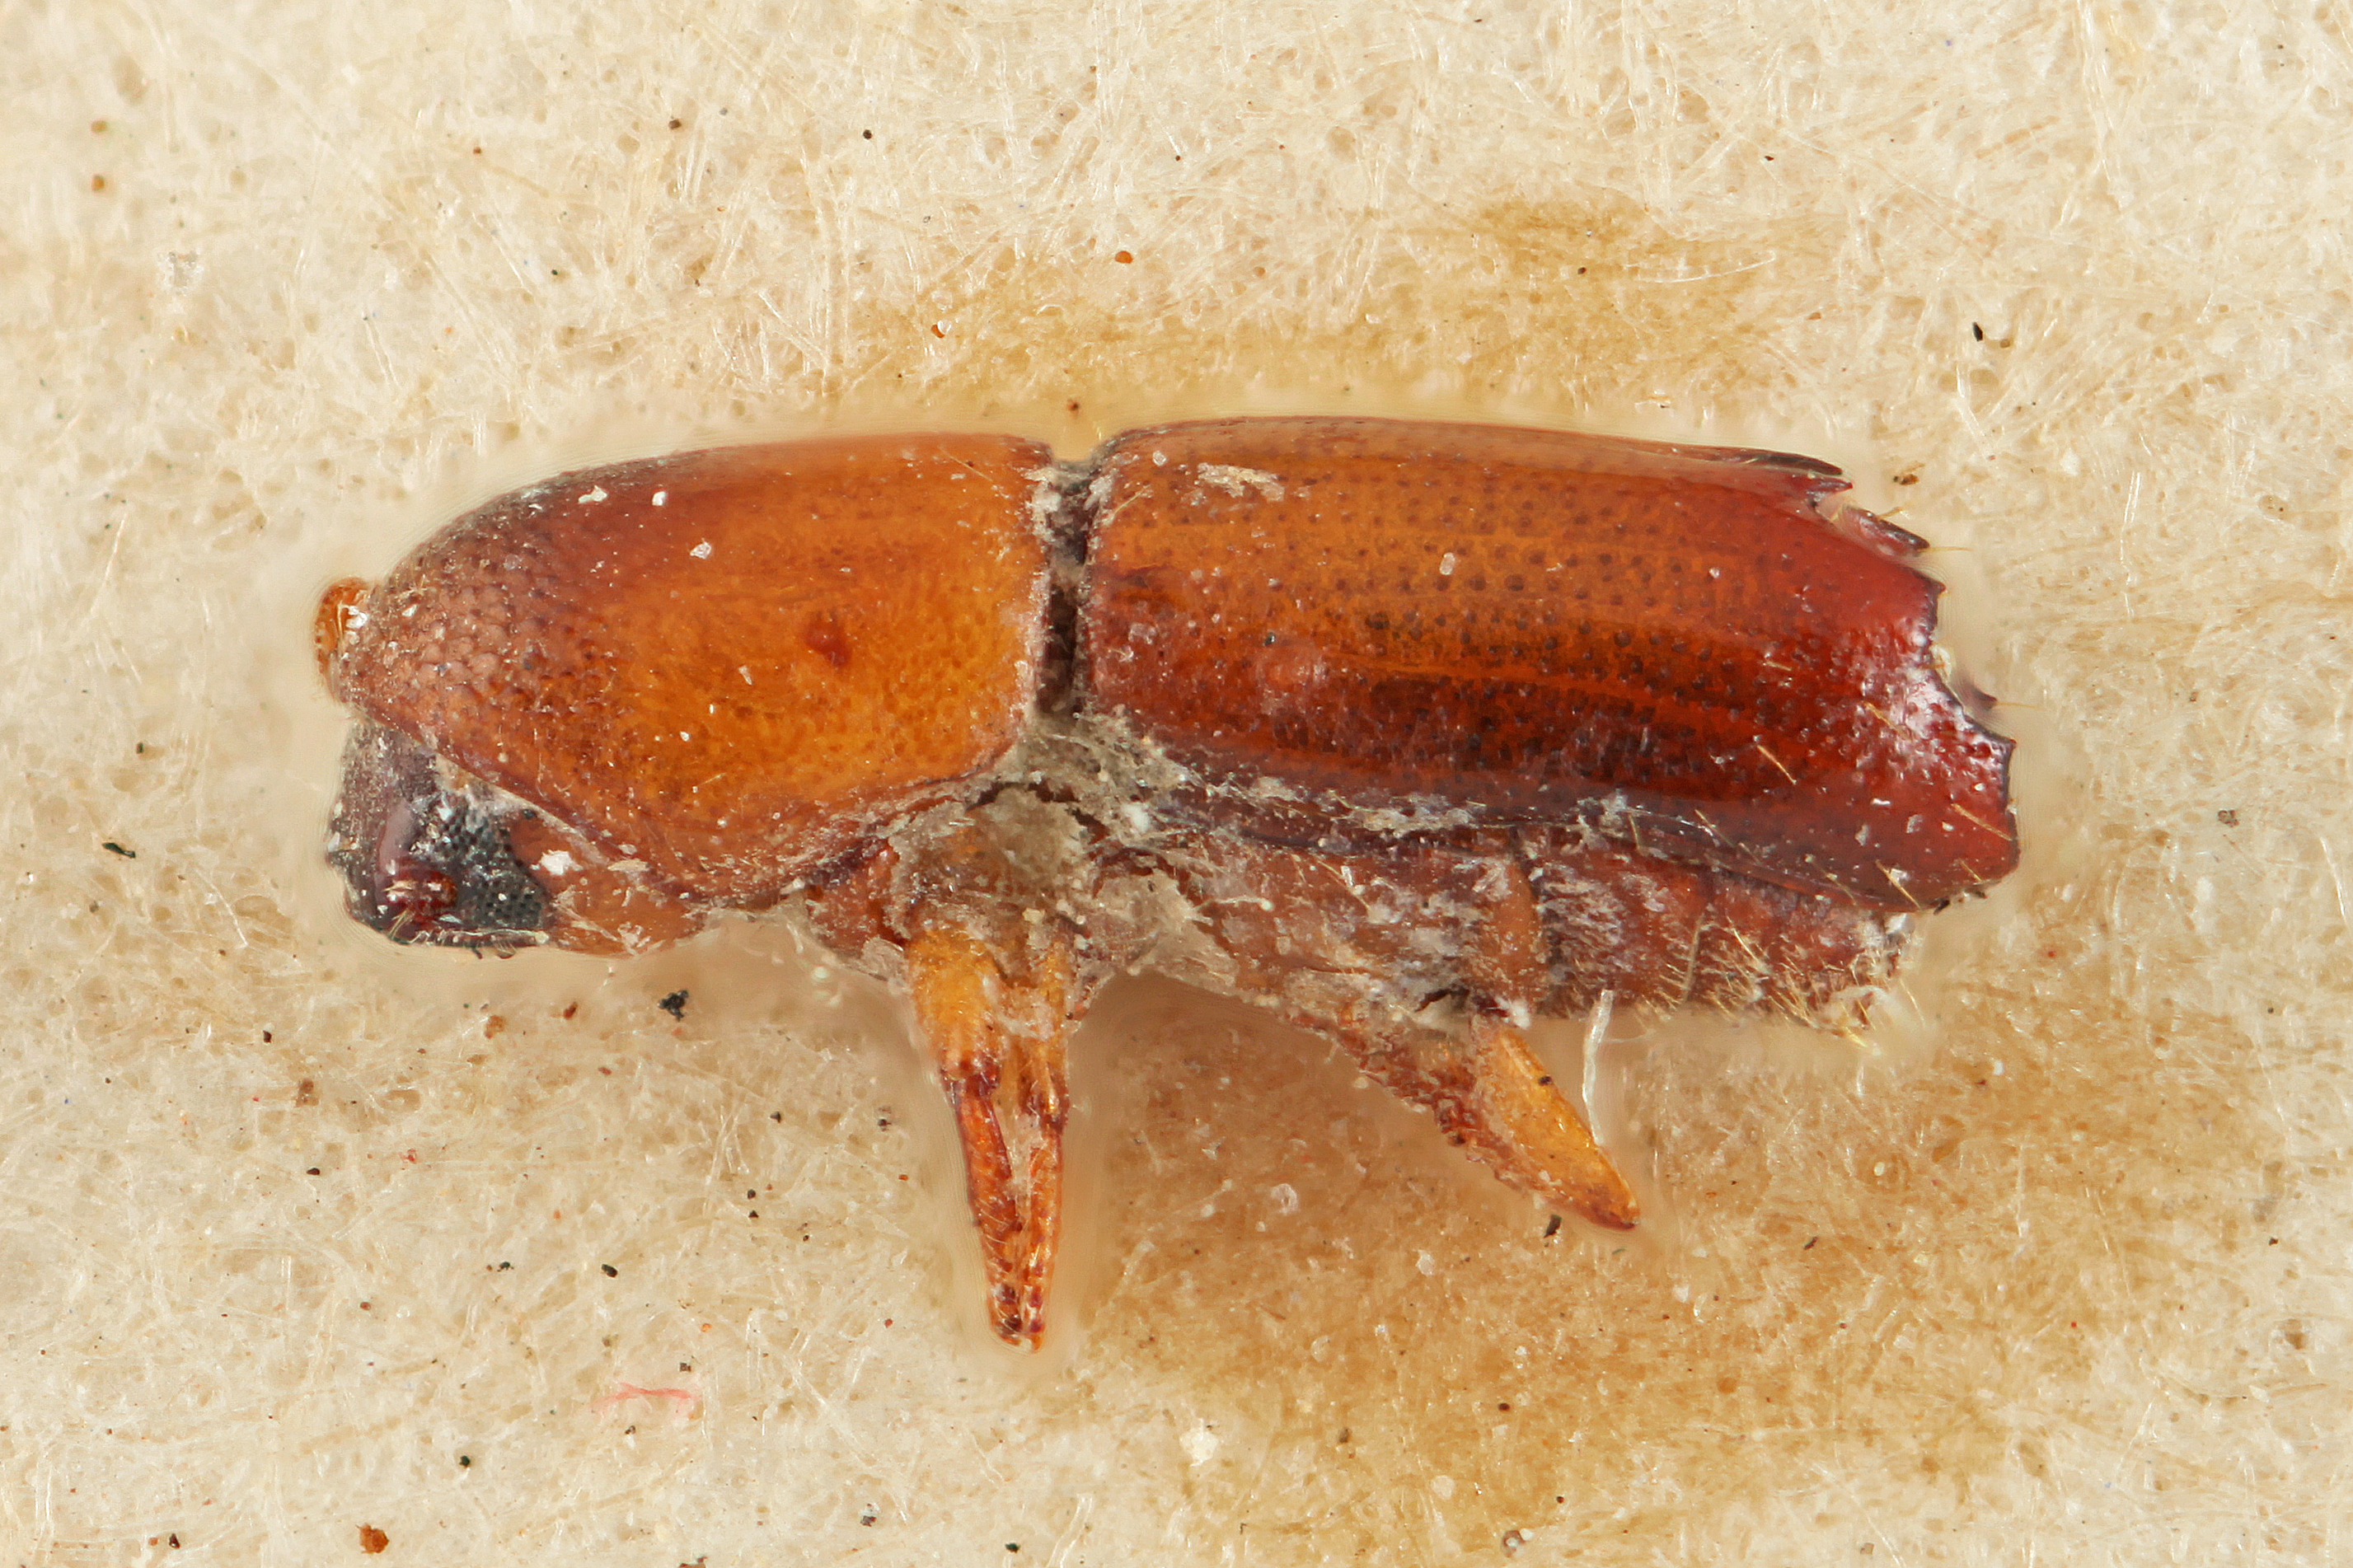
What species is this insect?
Monarthrum dentatum
